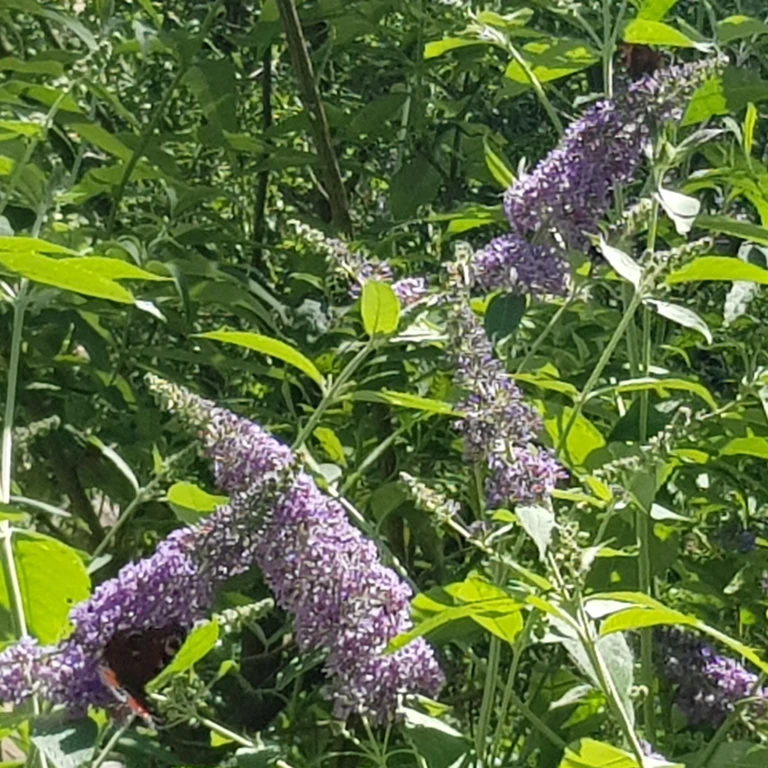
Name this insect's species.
Aglais io
